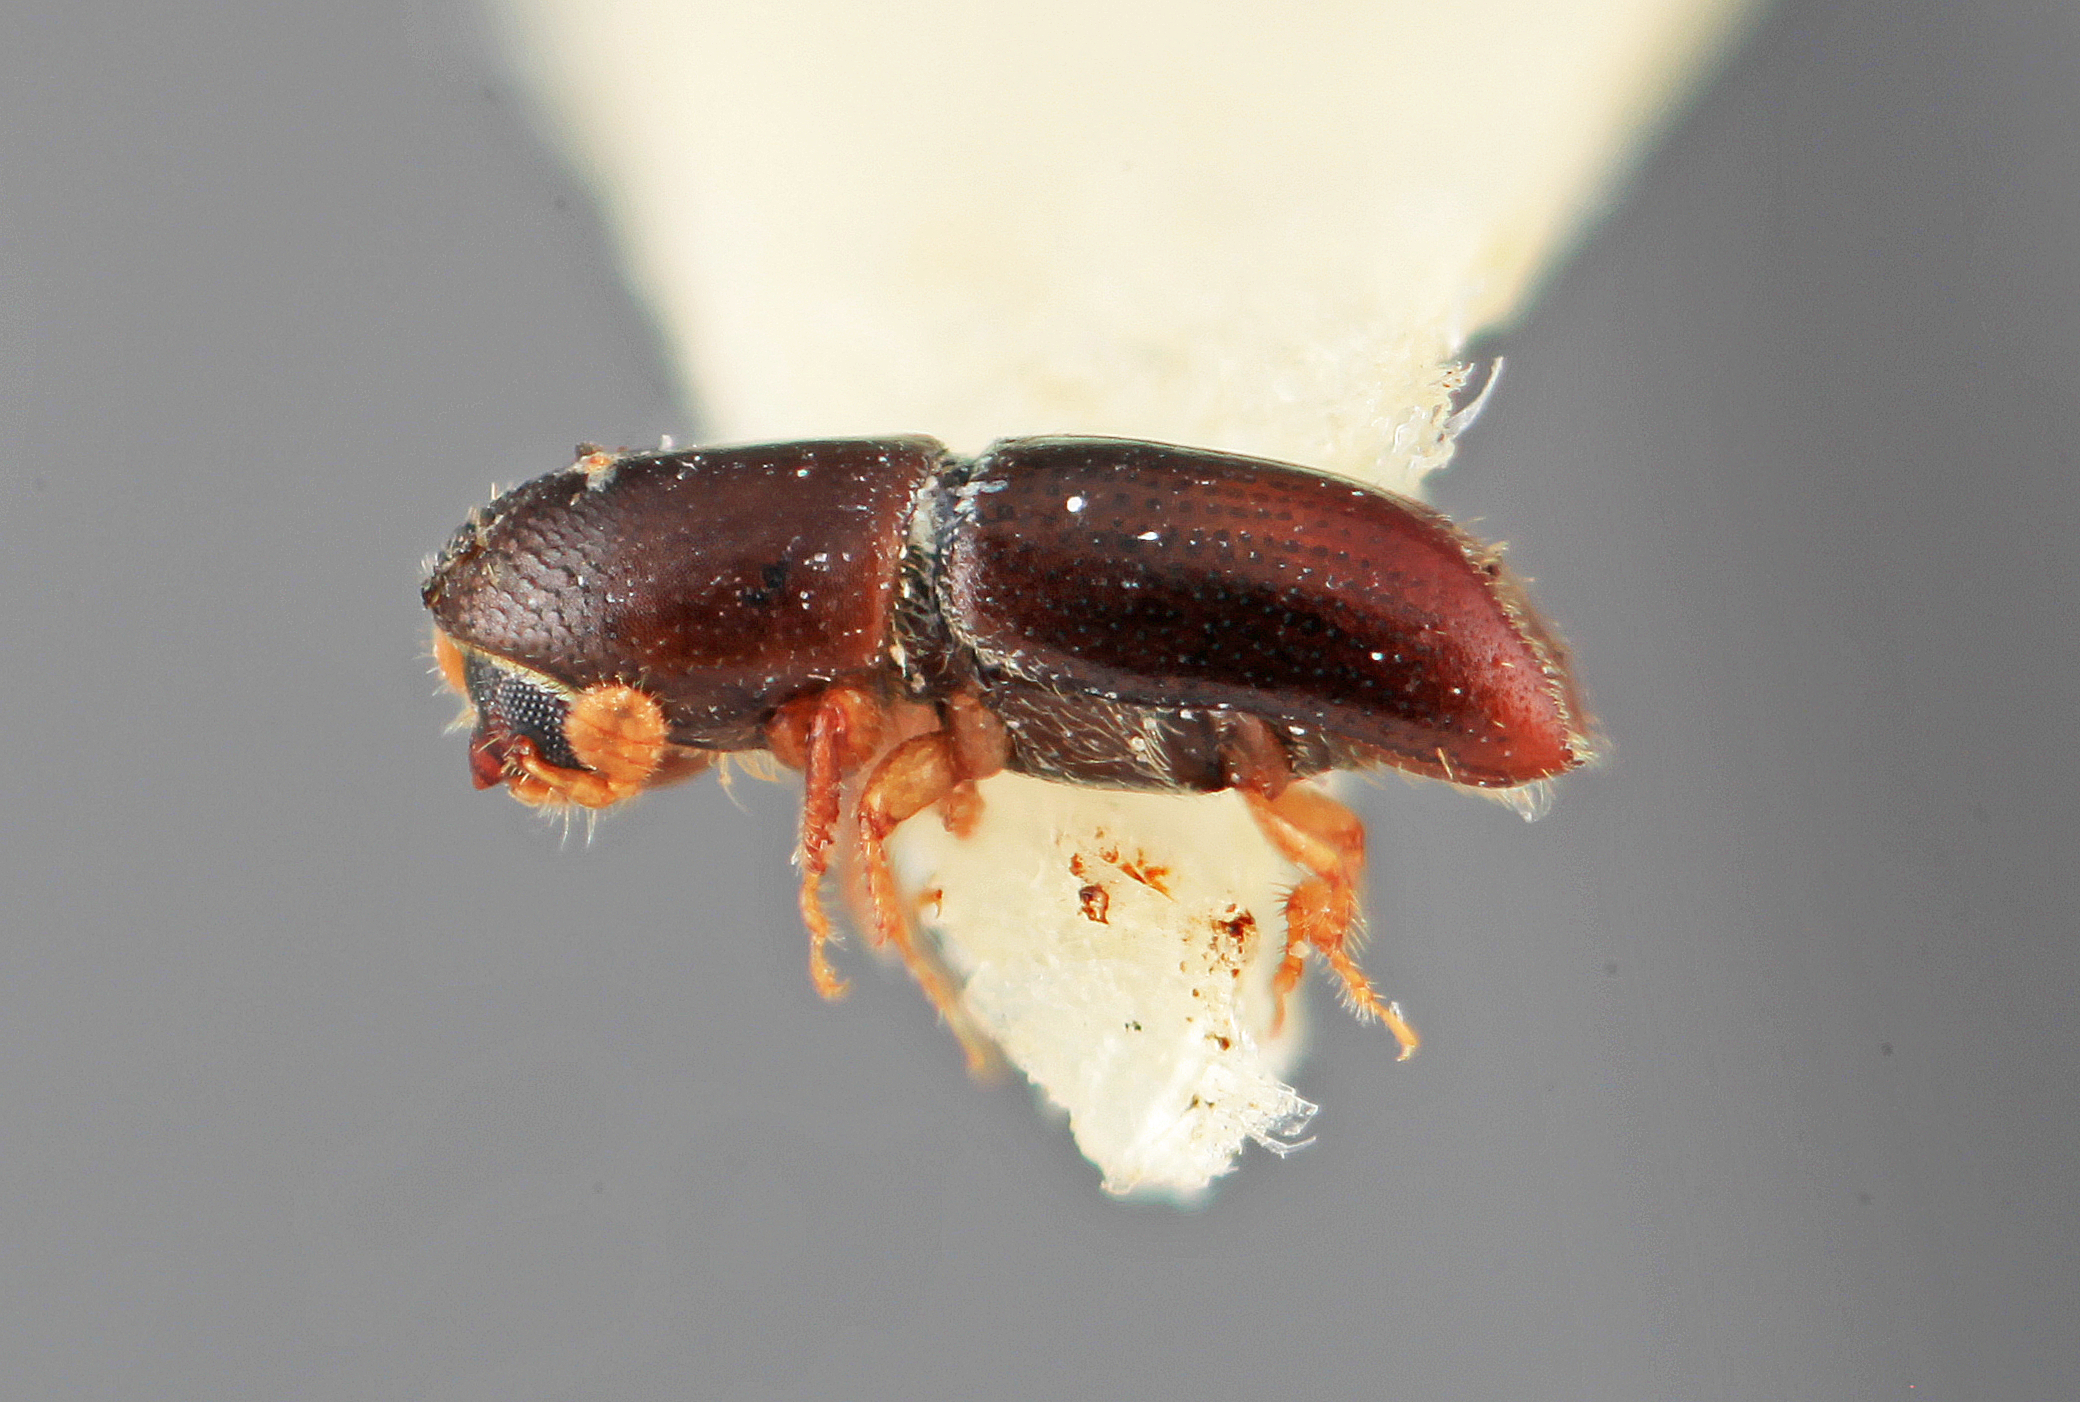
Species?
Monarthrum aztecum
